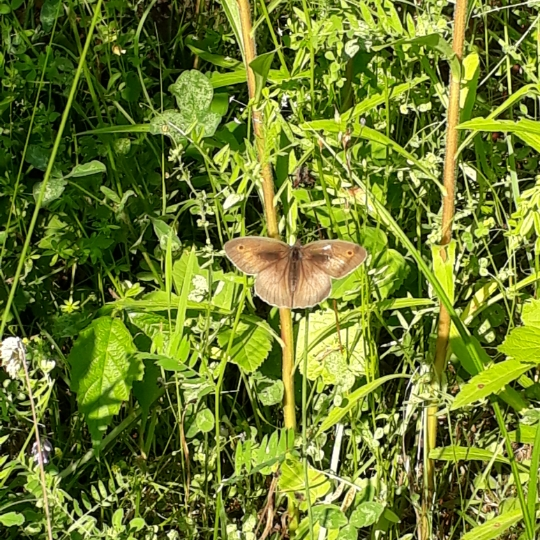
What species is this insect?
Maniola jurtina
